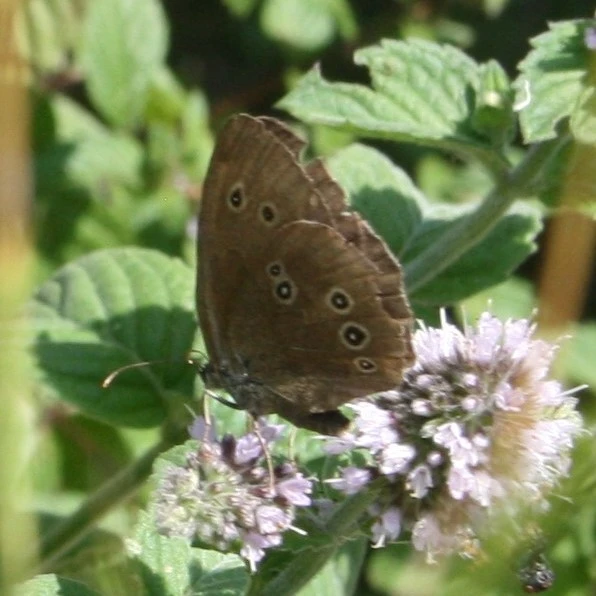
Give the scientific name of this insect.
Aphantopus hyperantus
